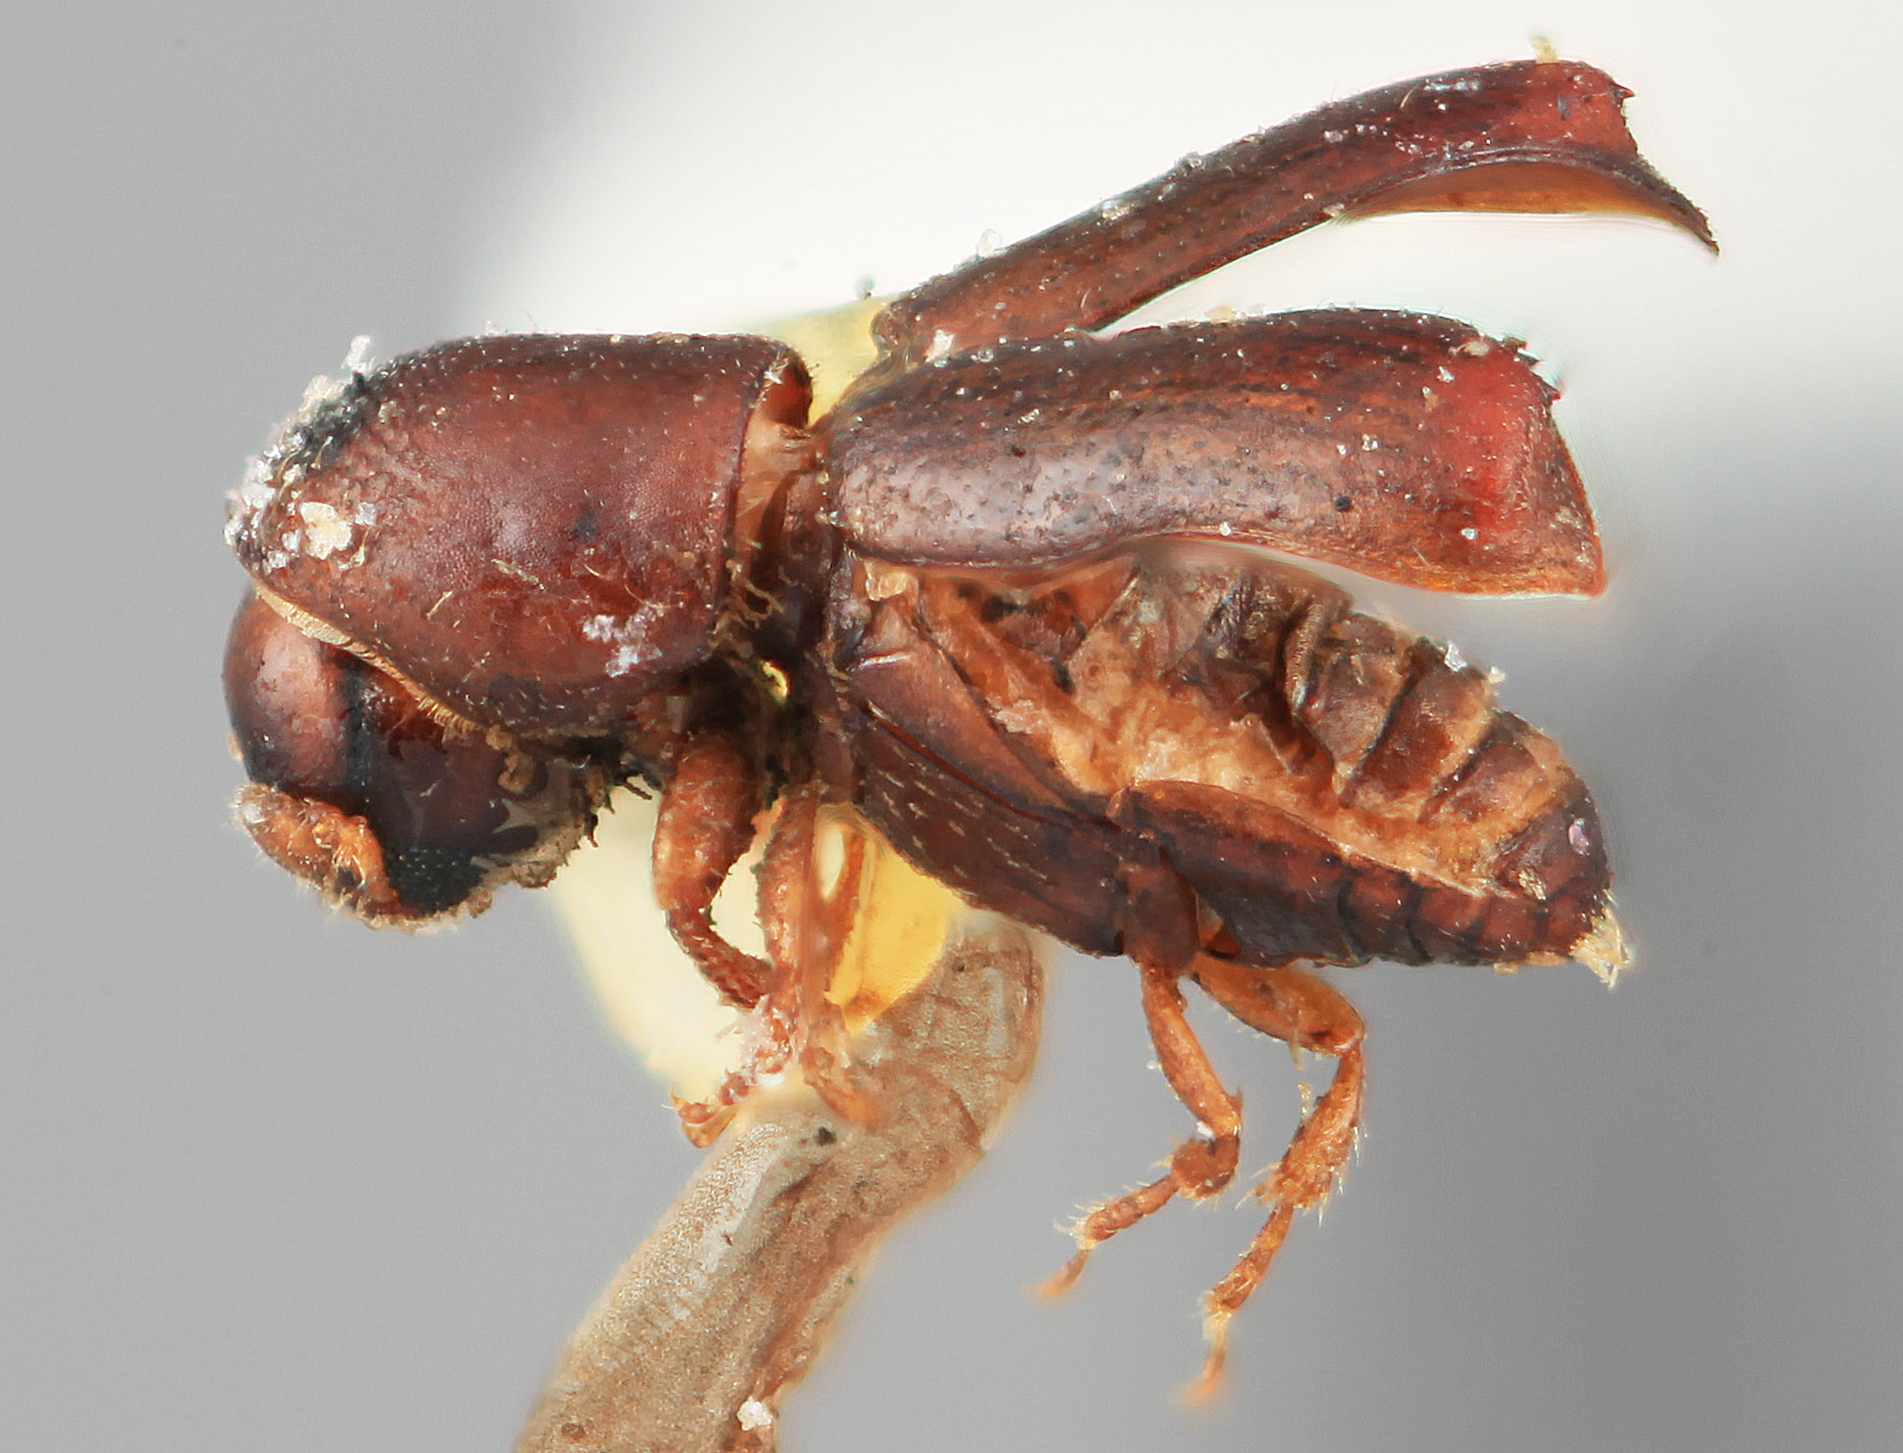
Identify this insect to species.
Microcorthylus tuberculifer
